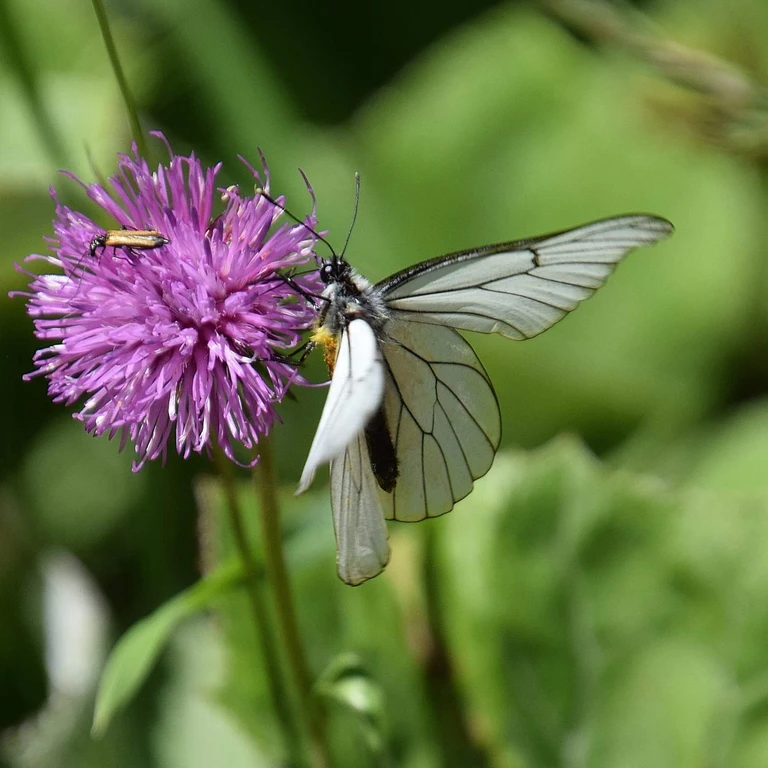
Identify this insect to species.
Aporia crataegi
